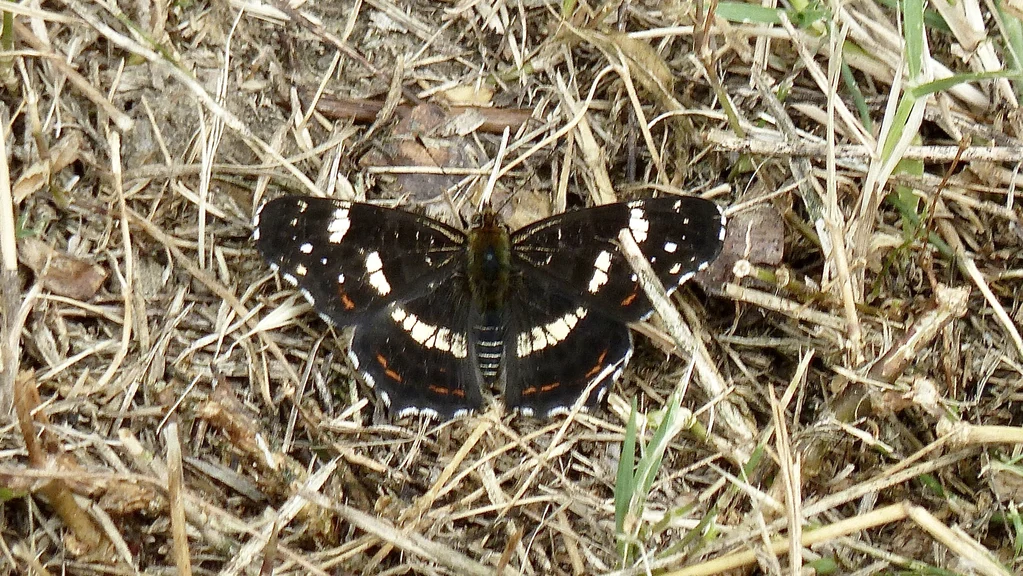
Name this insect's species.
Araschnia levana
